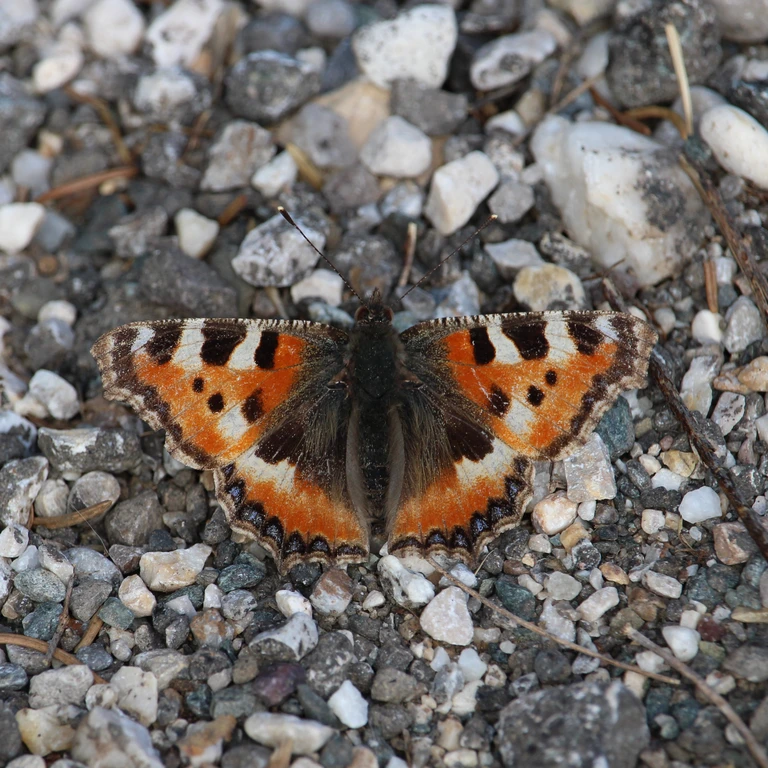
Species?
Aglais urticae
